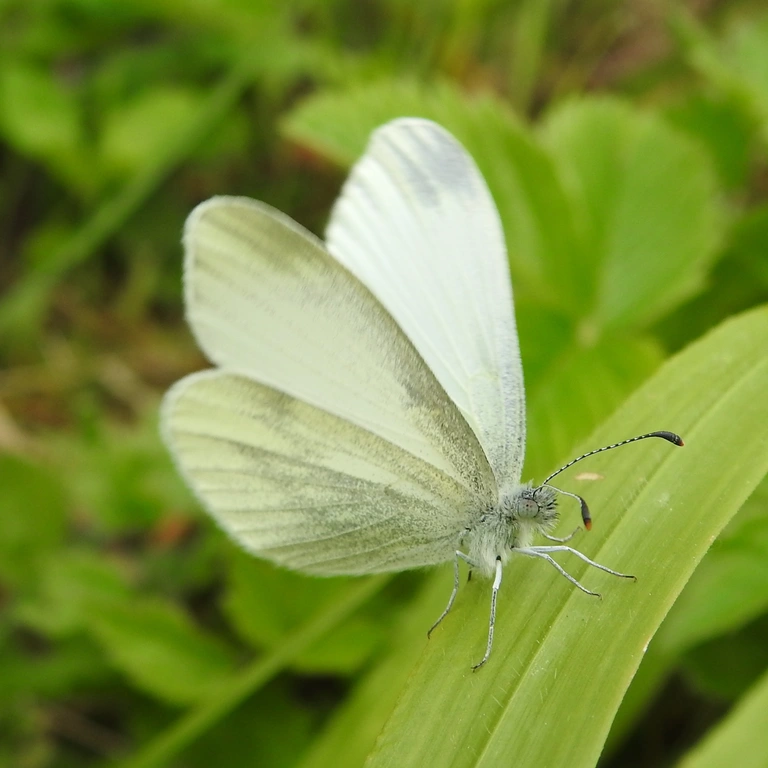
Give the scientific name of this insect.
Leptidea sinapis/juvernica
